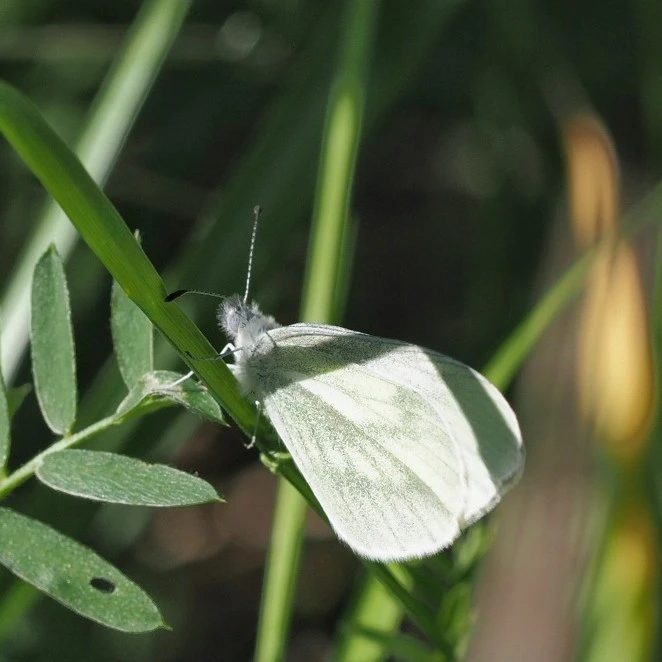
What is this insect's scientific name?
Leptidea sinapis/juvernica
